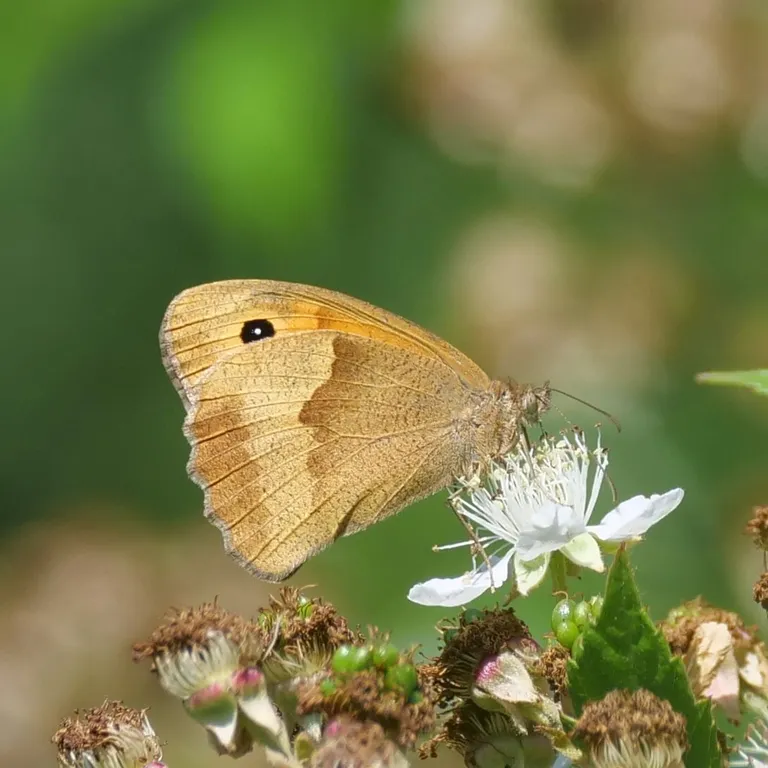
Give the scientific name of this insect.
Maniola jurtina
